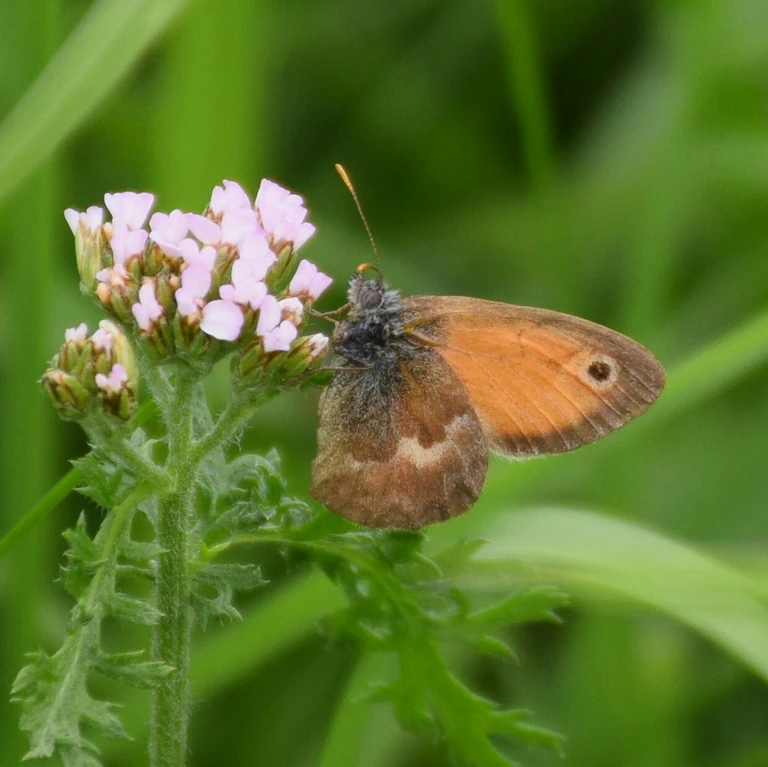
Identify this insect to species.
Coenonympha pamphilus
